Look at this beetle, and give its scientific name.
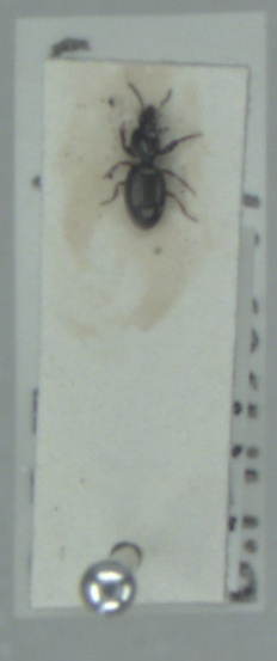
Dyschirius globosus
